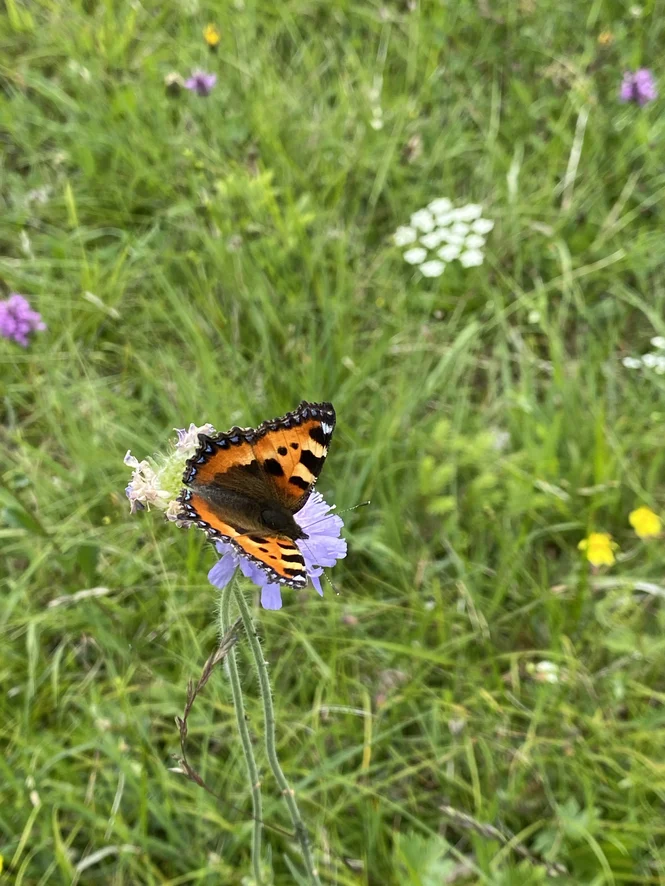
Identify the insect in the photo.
Aglais urticae
